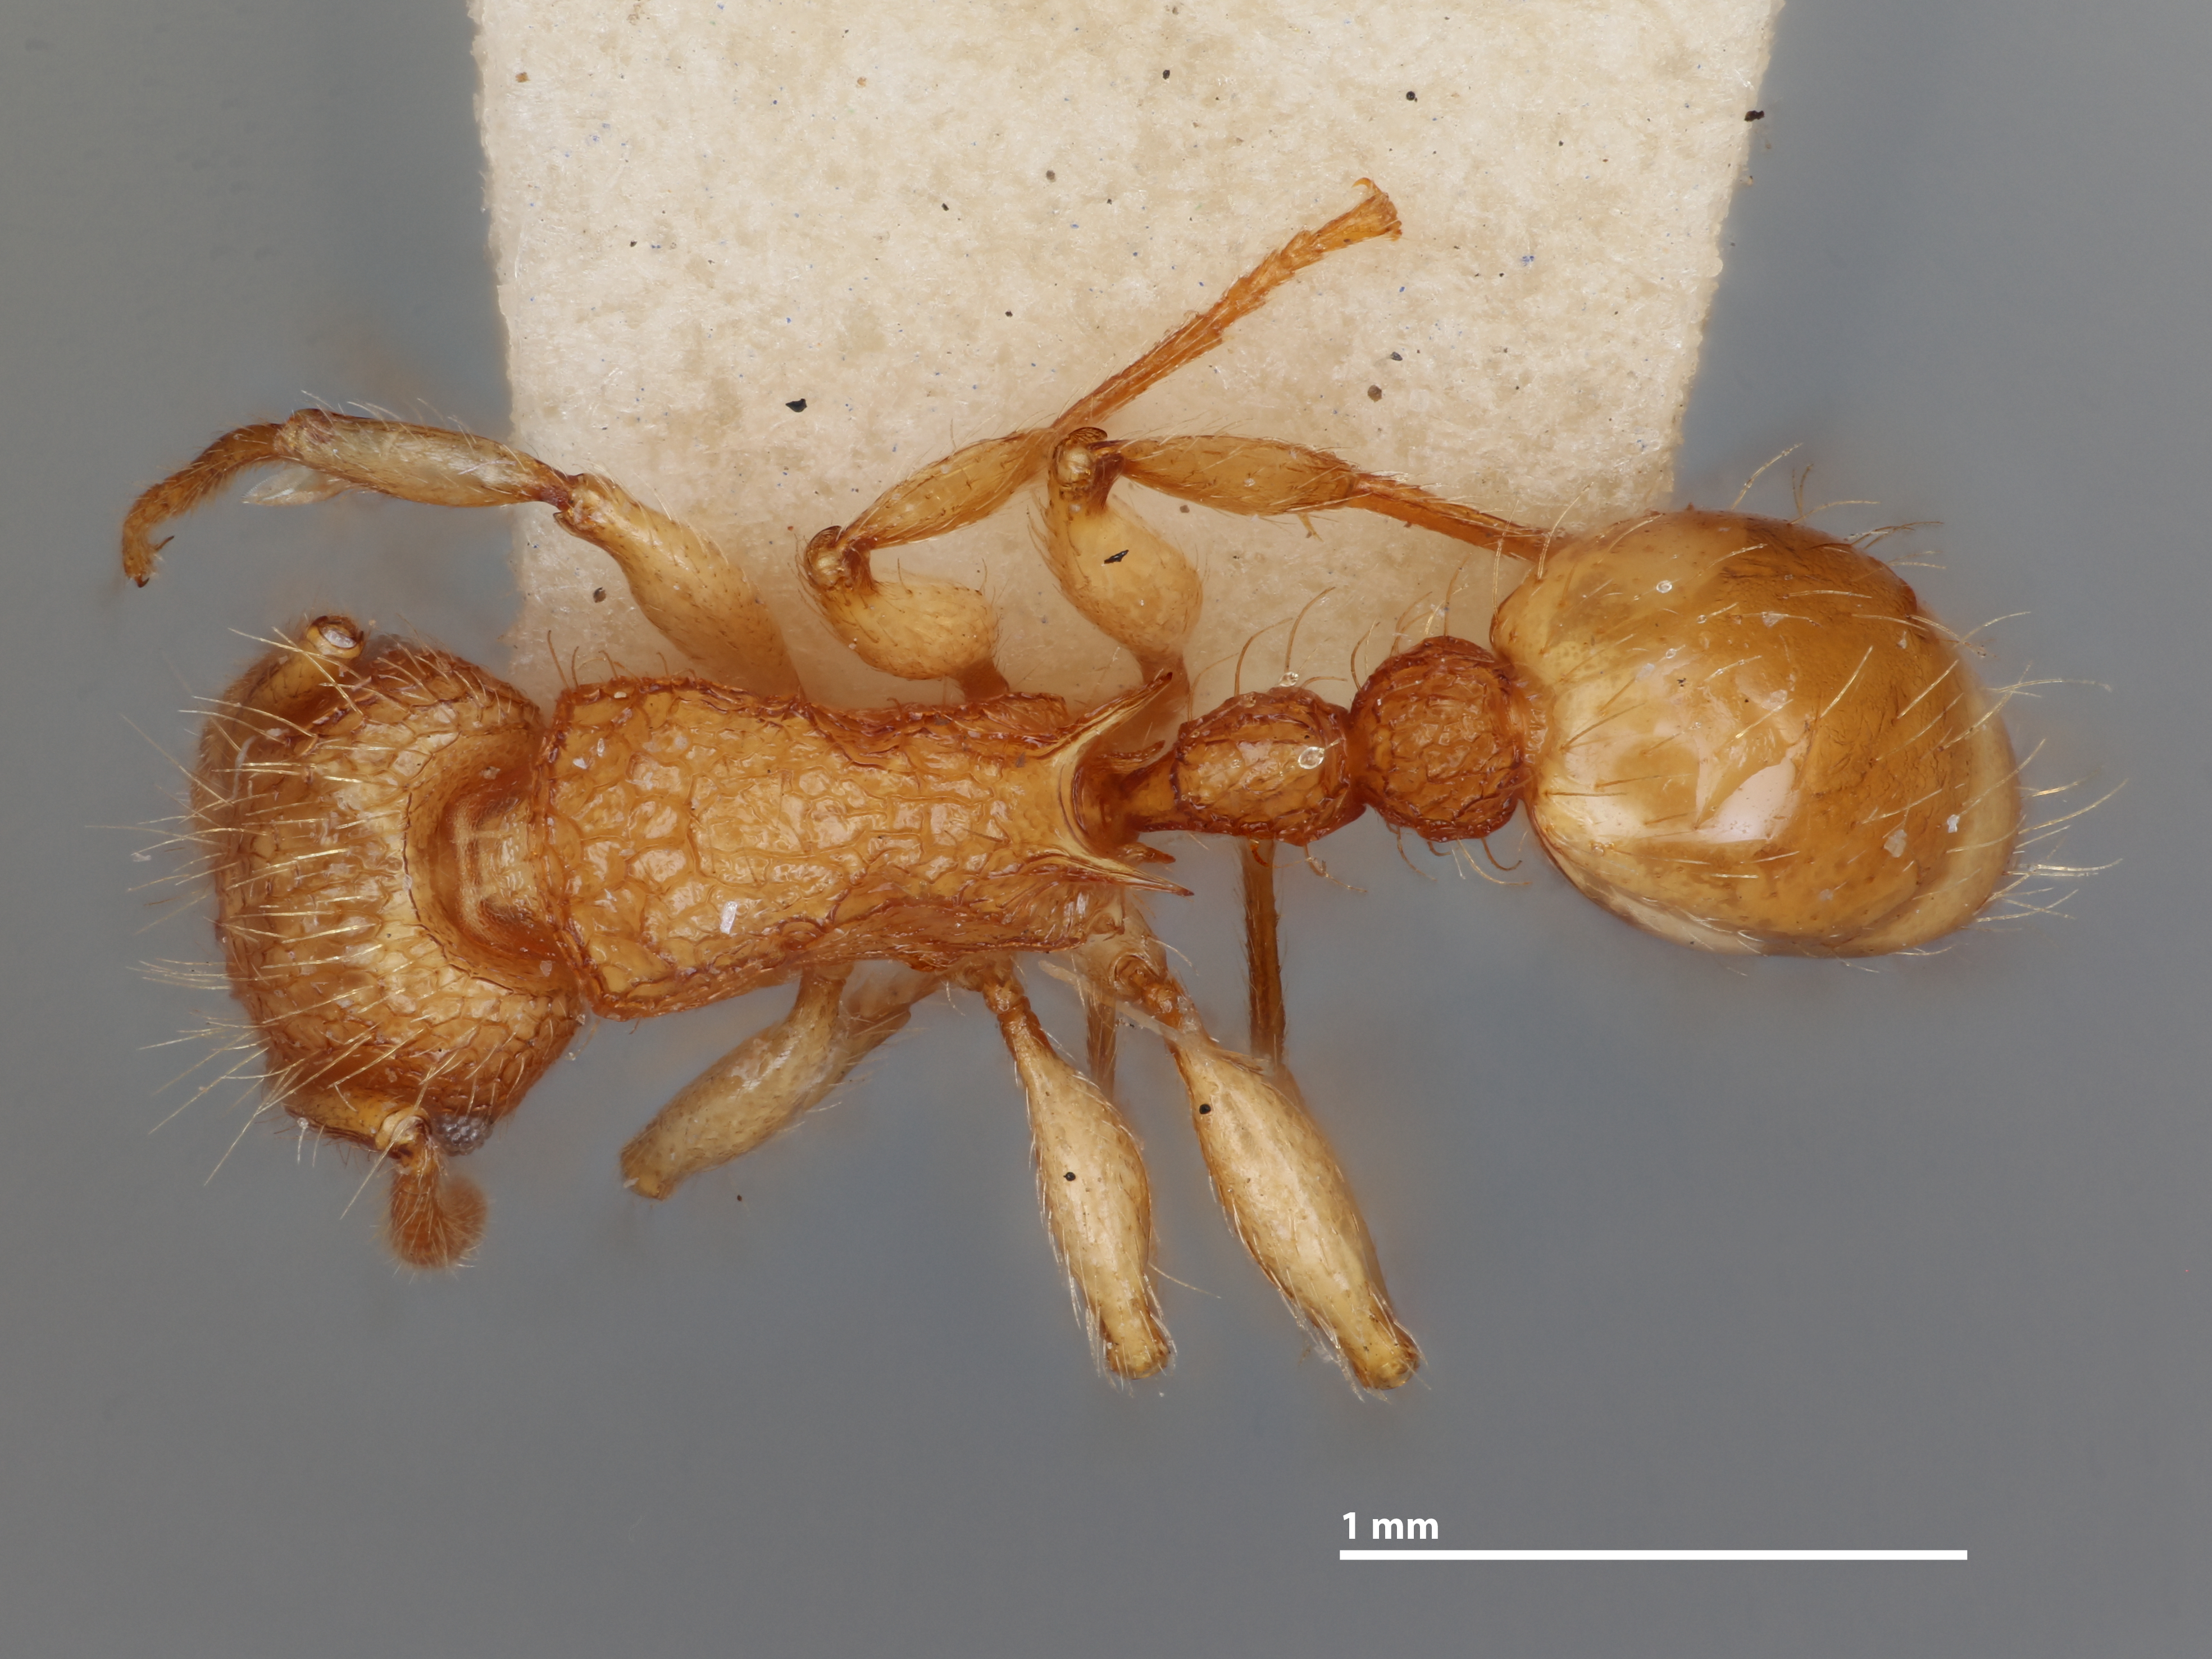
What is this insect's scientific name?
Tetramorium pacificum
